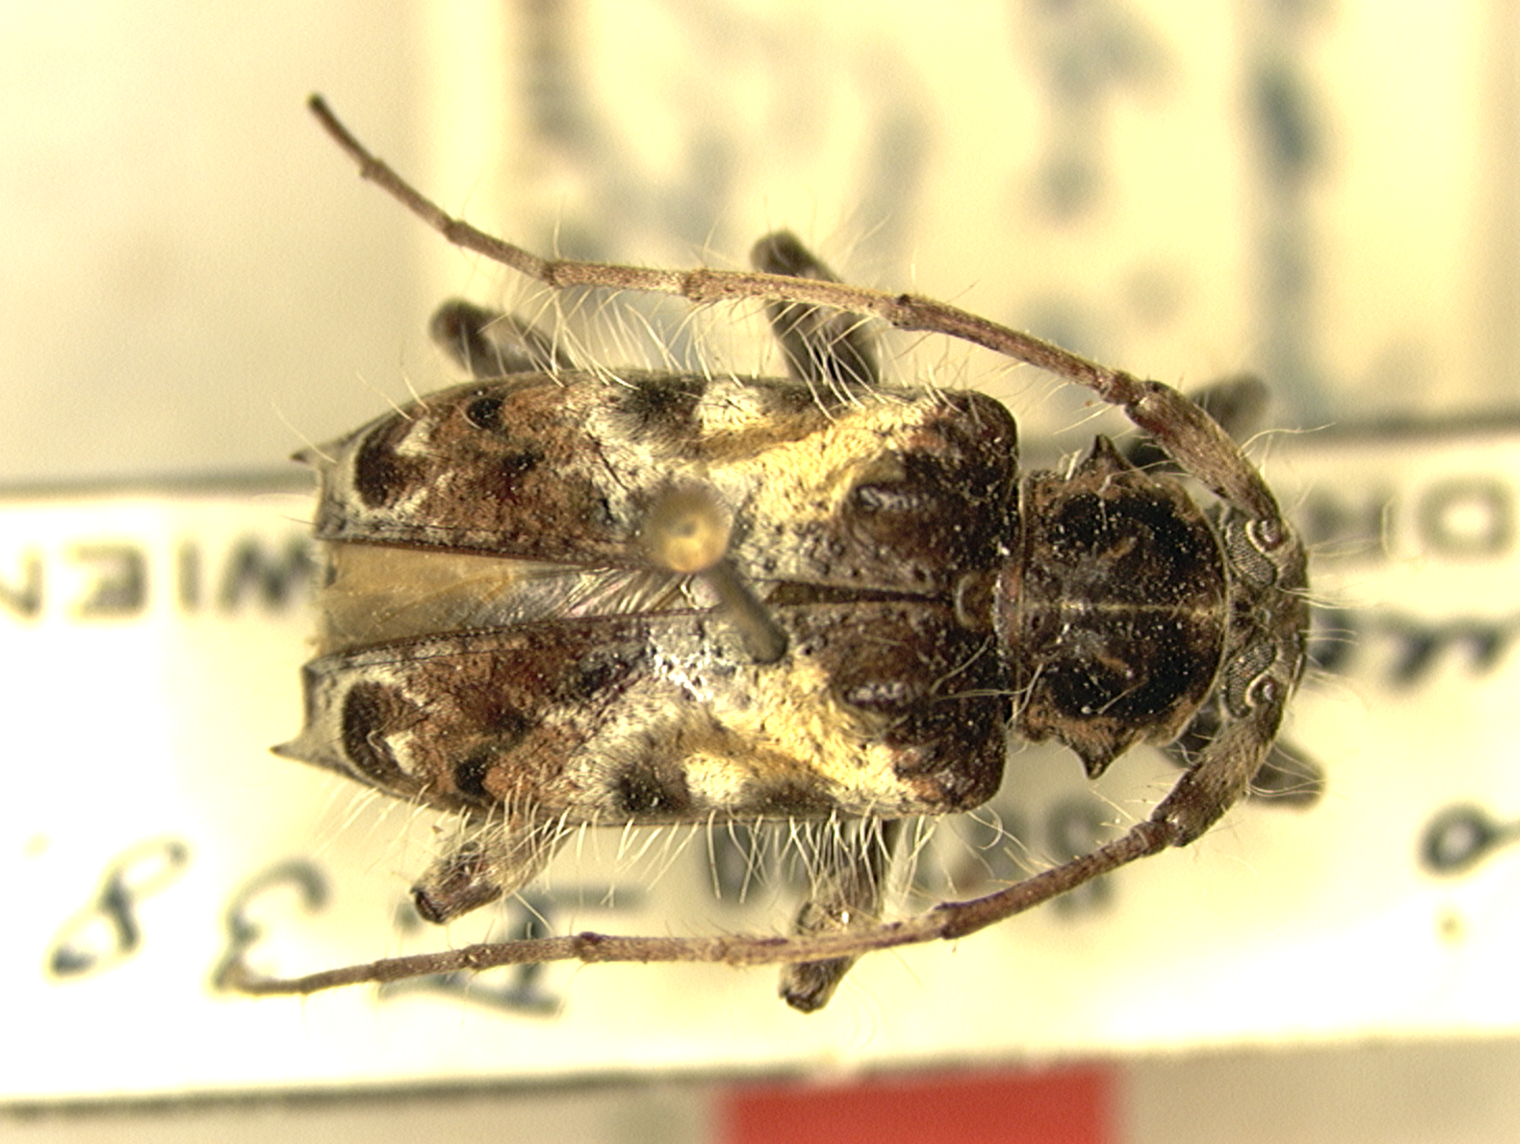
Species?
Trichacanthoderes biocellata (also Zikanita biocellata)
